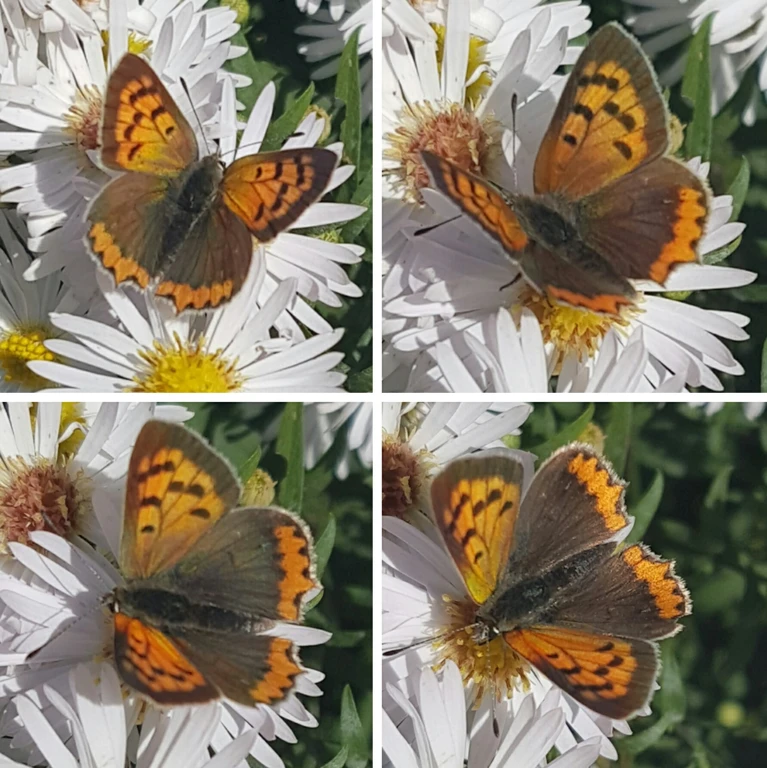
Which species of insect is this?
Lycaena phlaeas
